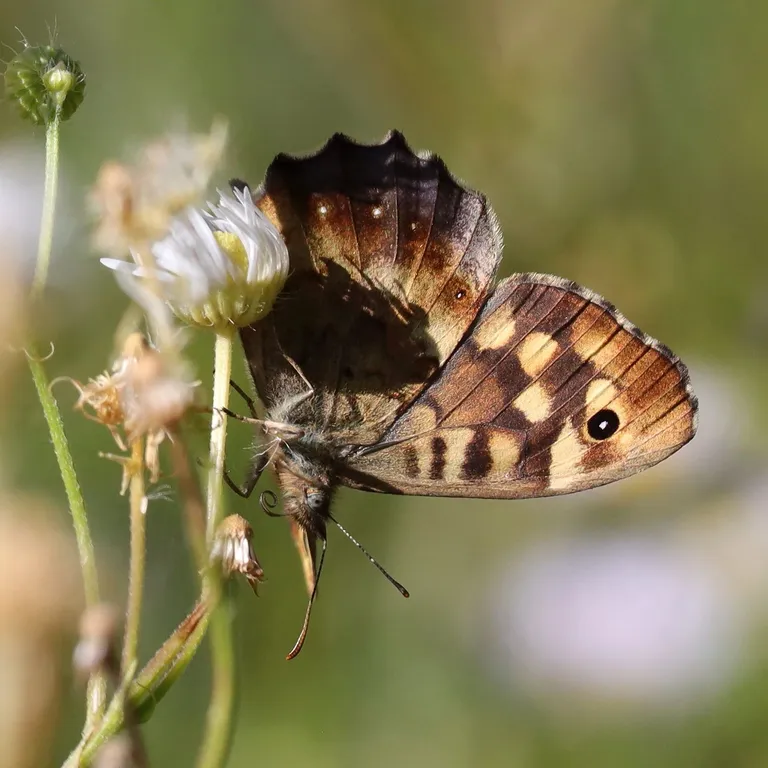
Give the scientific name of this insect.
Pararge aegeria
